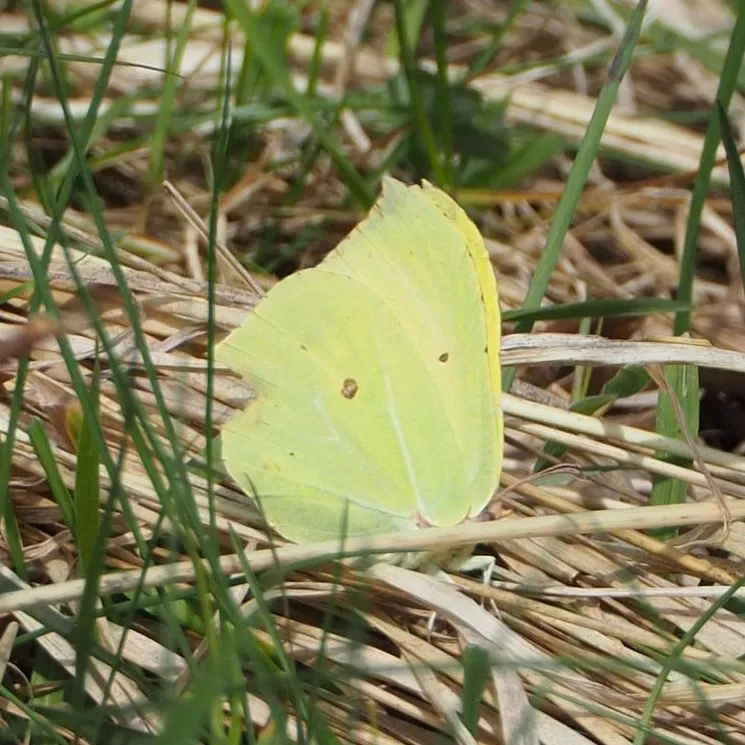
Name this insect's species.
Gonepteryx rhamni
